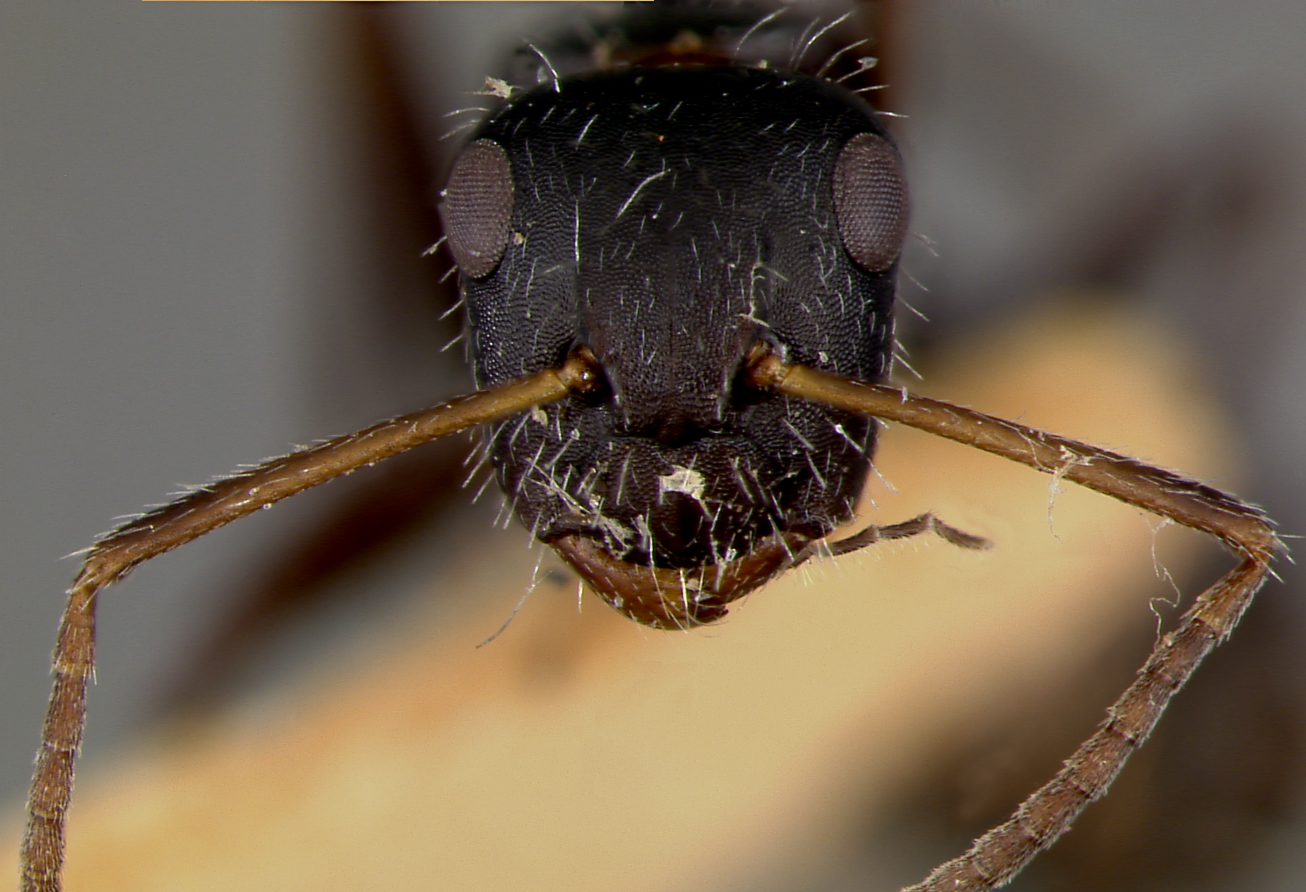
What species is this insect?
Camponotus phytophilus
